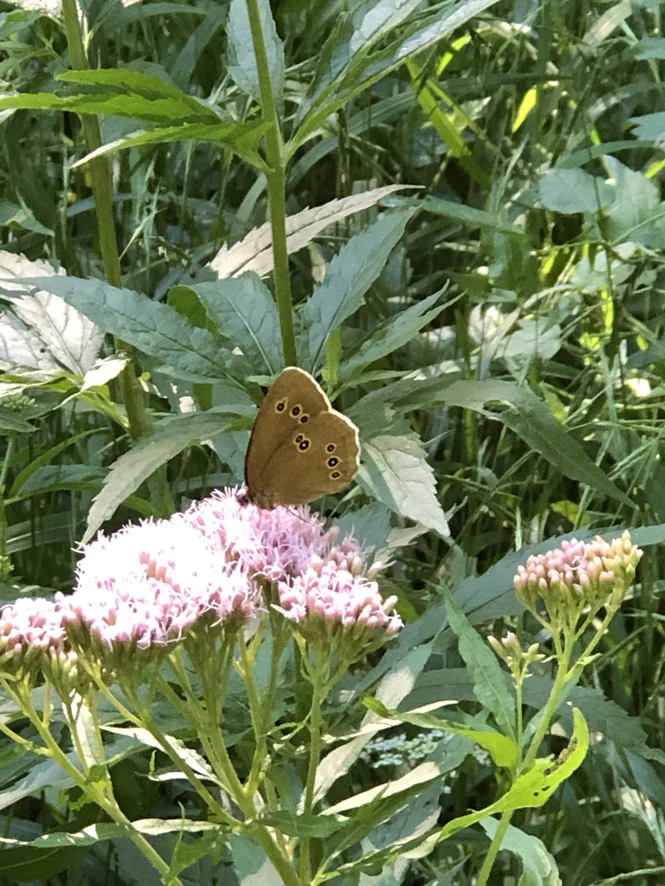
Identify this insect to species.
Aphantopus hyperantus
